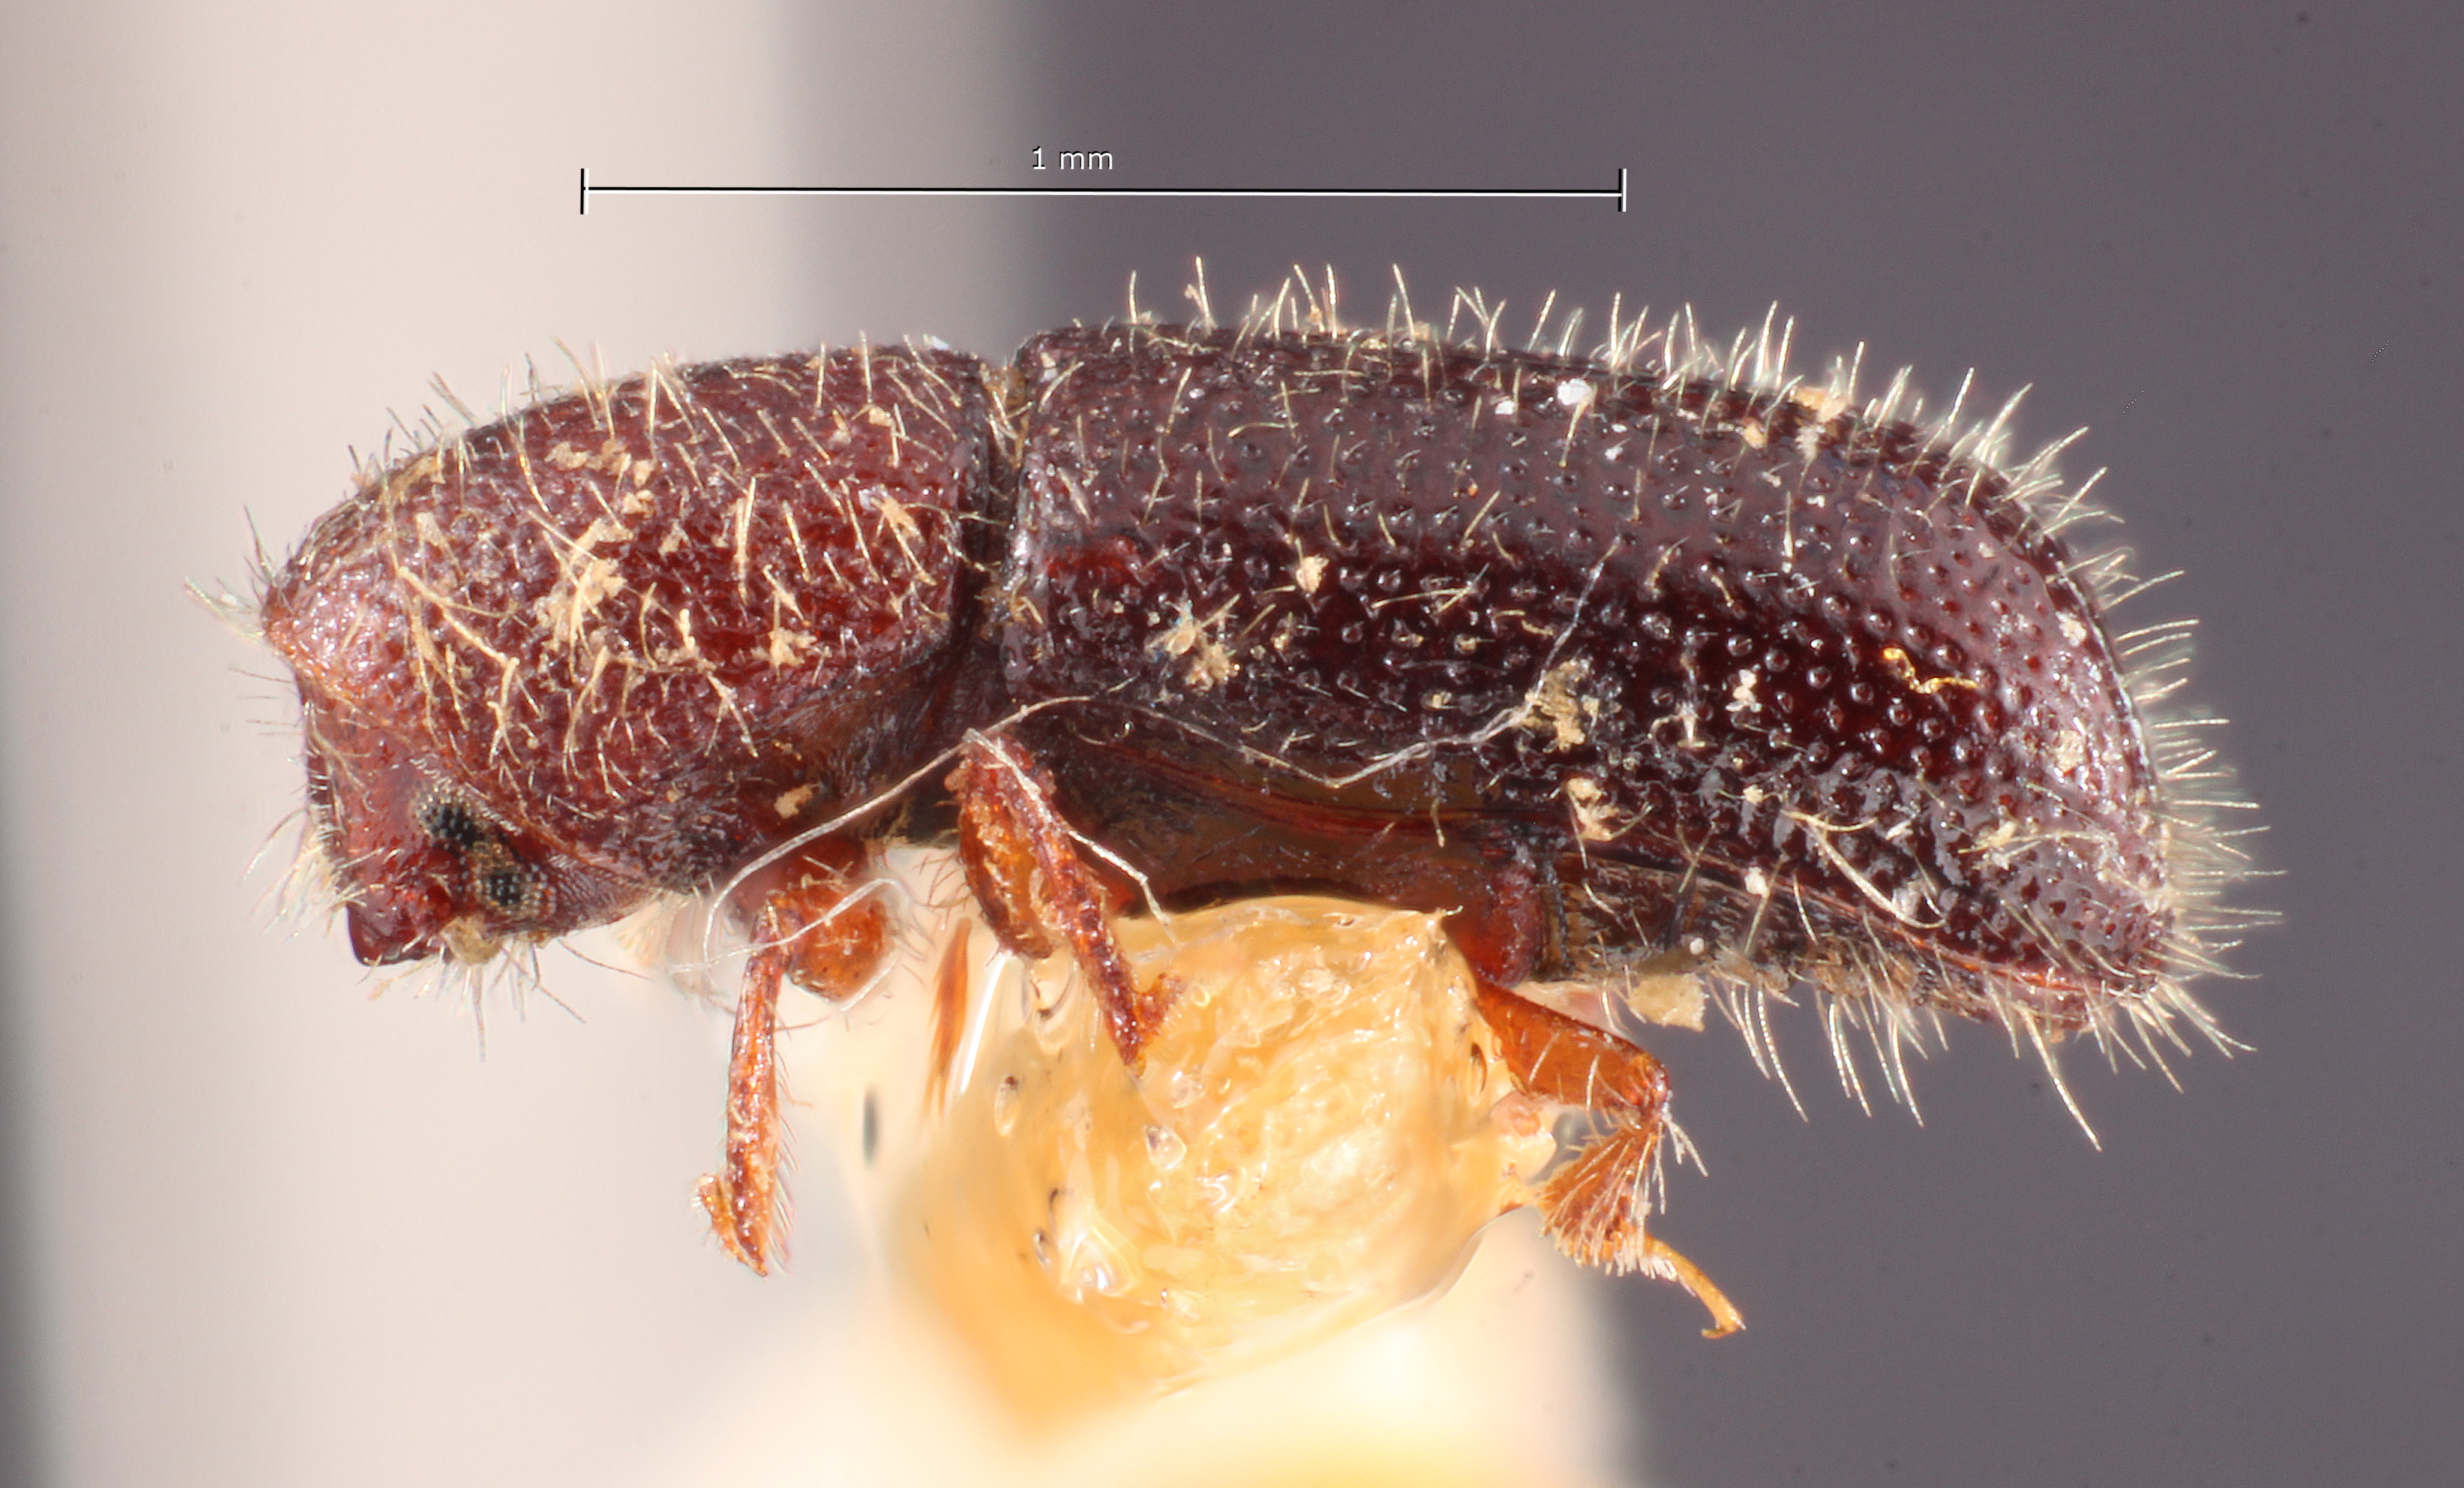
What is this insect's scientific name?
Xylocleptes punctatus
